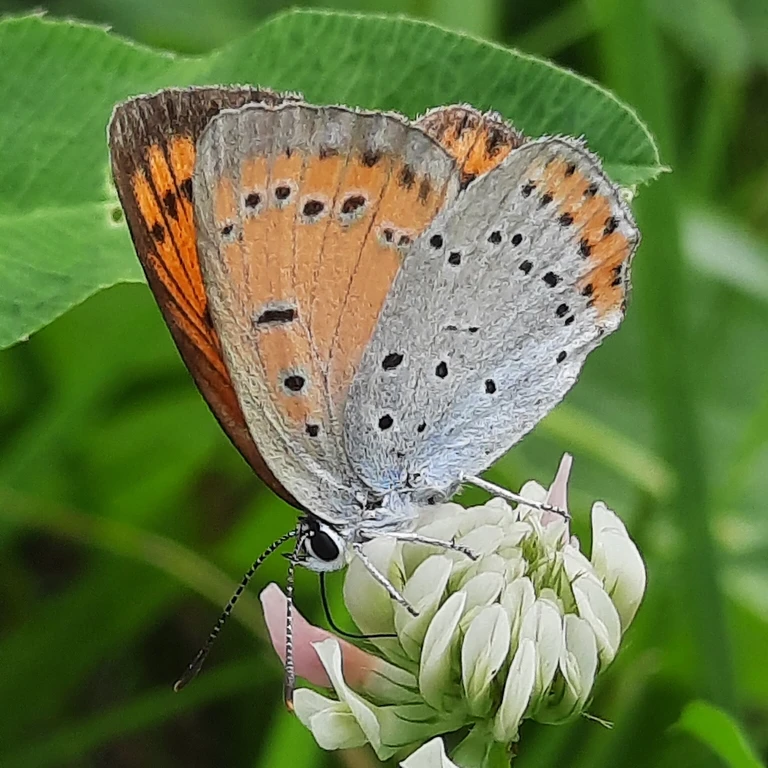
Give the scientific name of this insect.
Lycaena dispar
